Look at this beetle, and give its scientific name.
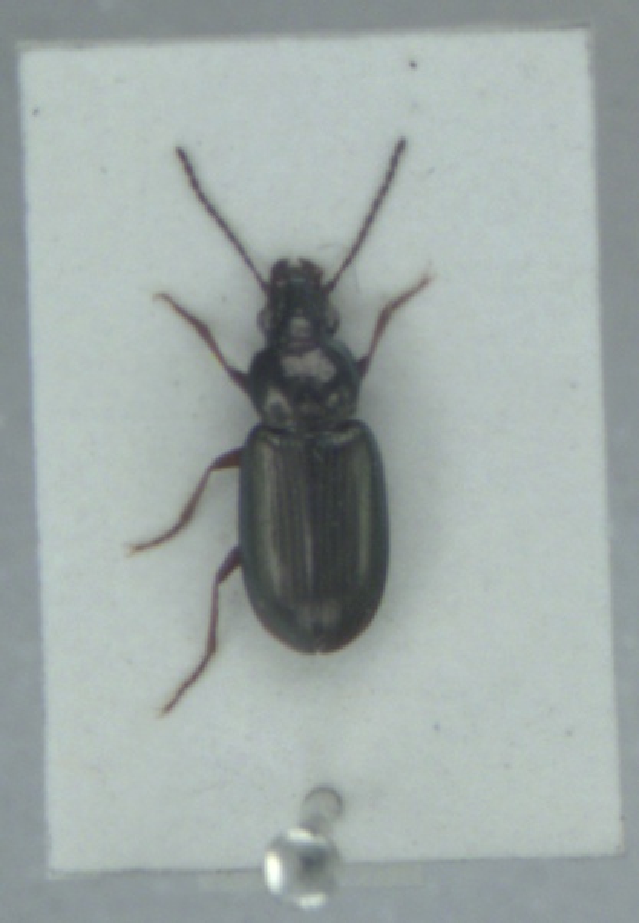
Pogonus chalceus
